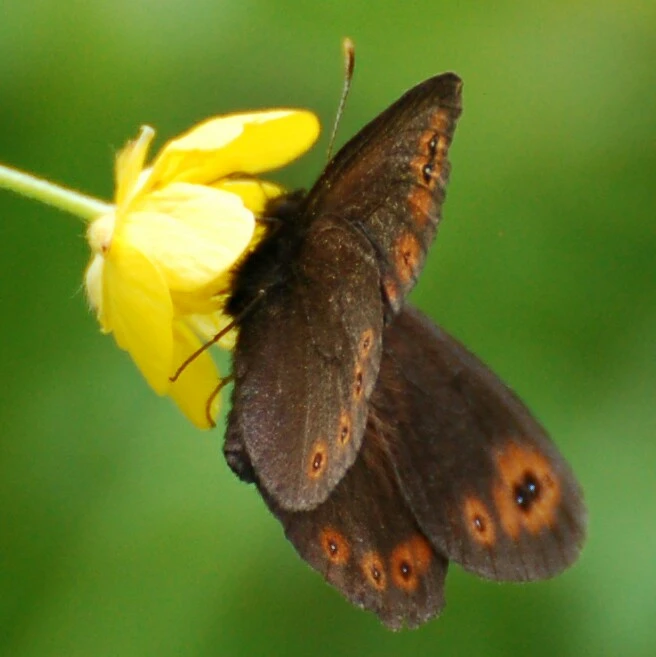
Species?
Erebia medusa
